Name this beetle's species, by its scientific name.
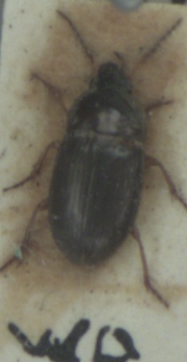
Amara familiaris
